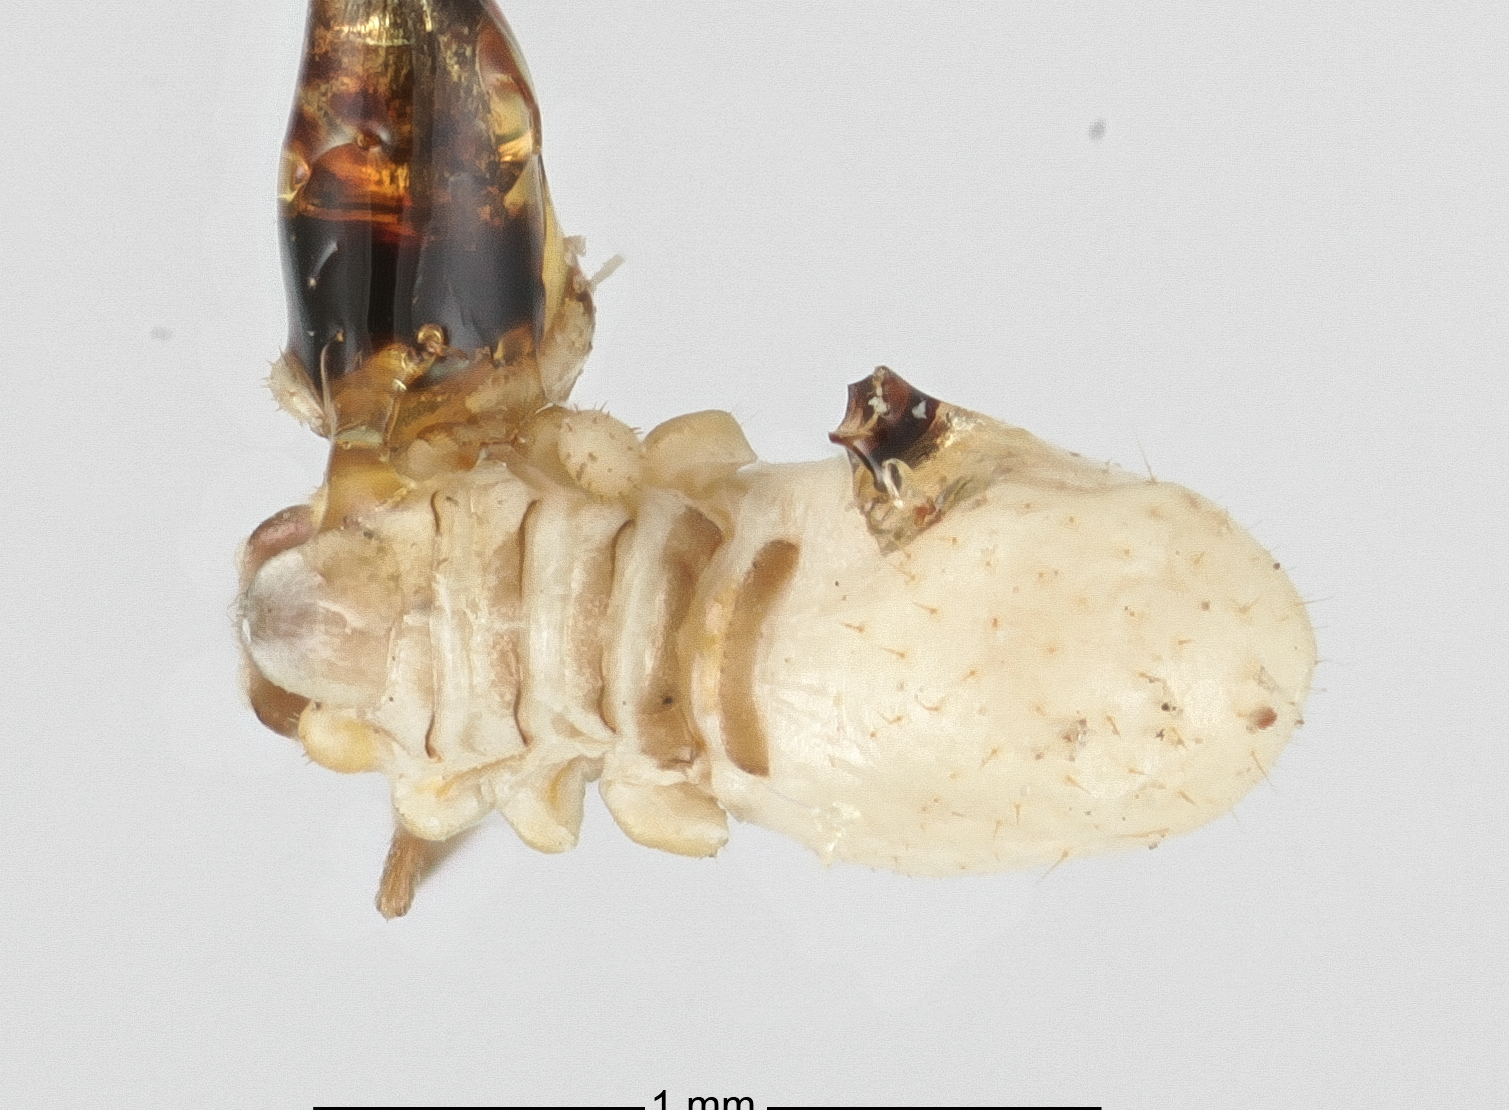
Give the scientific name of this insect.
Spirachtha schioedtei
